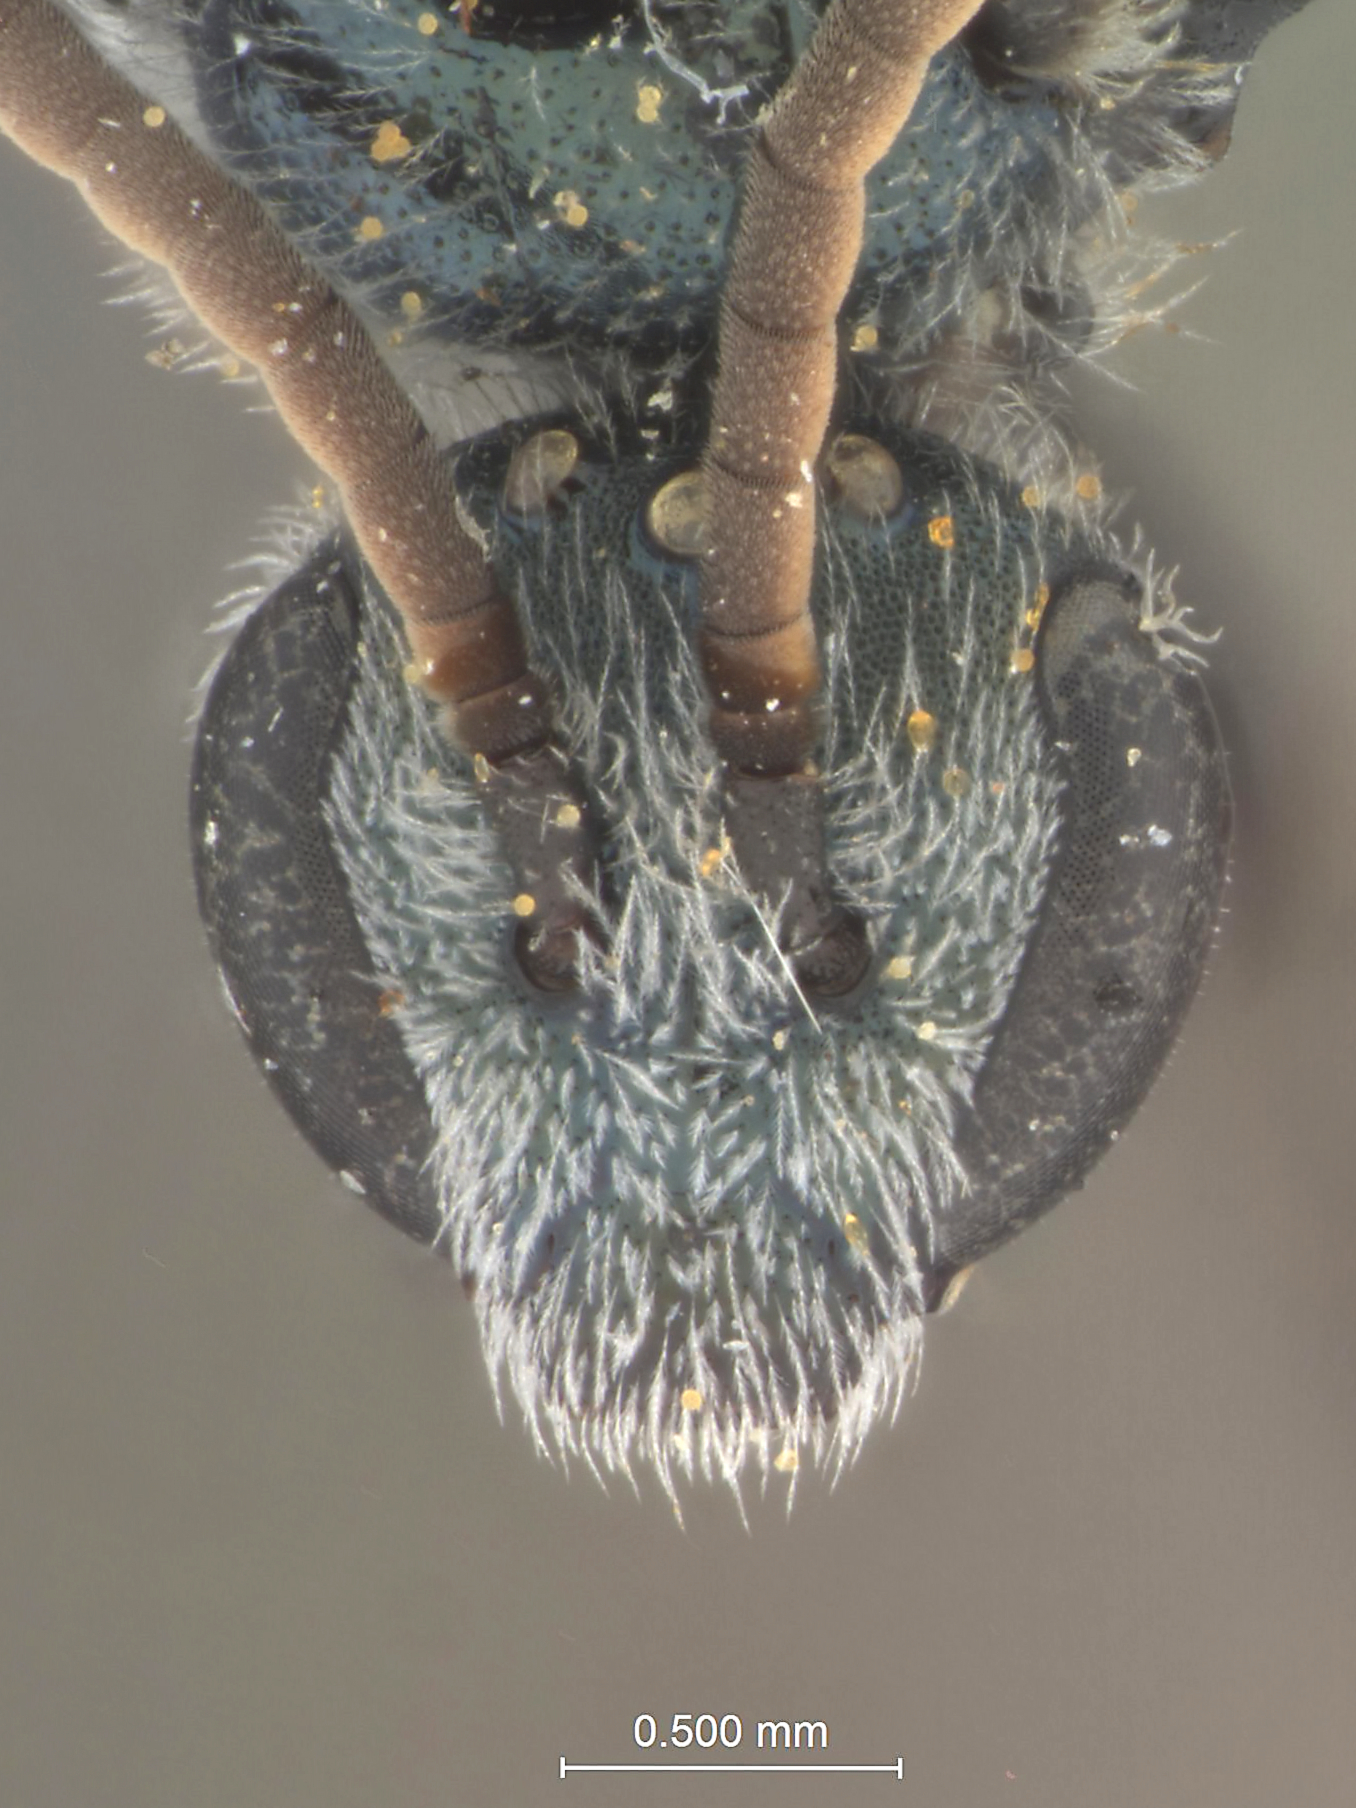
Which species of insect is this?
Halictus daggetti
